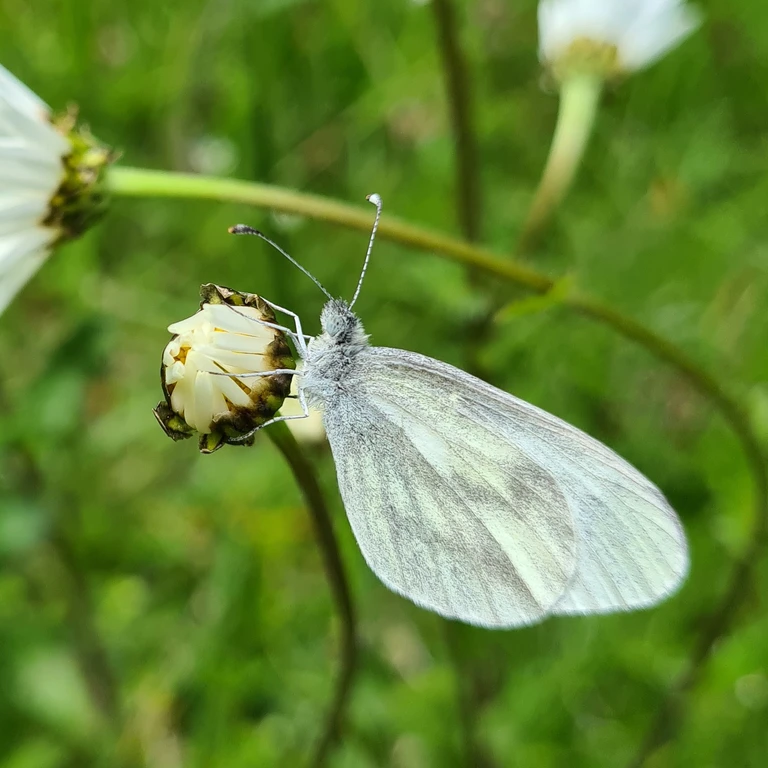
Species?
Leptidea sinapis/juvernica
